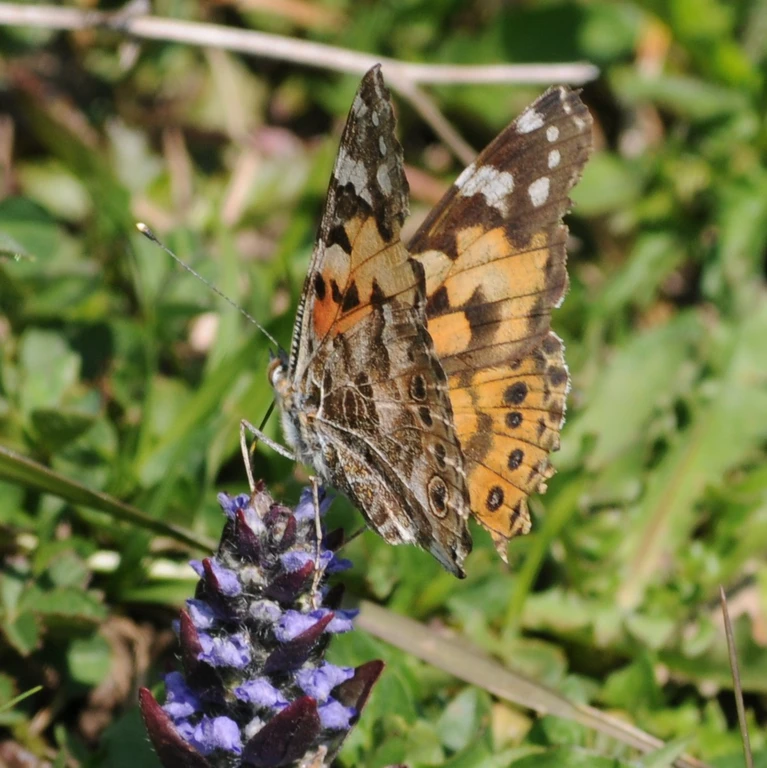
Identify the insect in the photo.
Vanessa cardui
